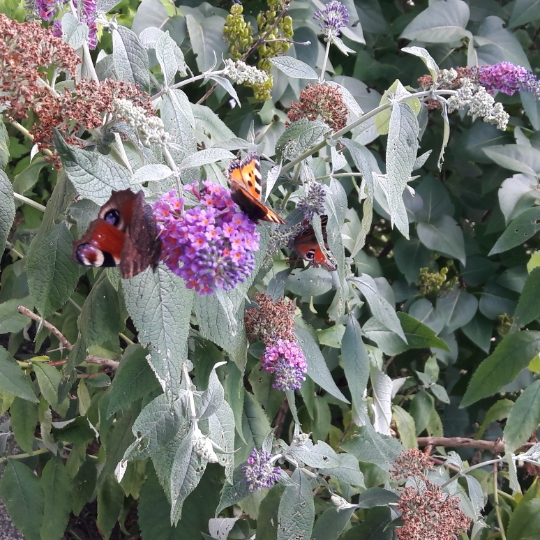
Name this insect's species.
Aglais io
